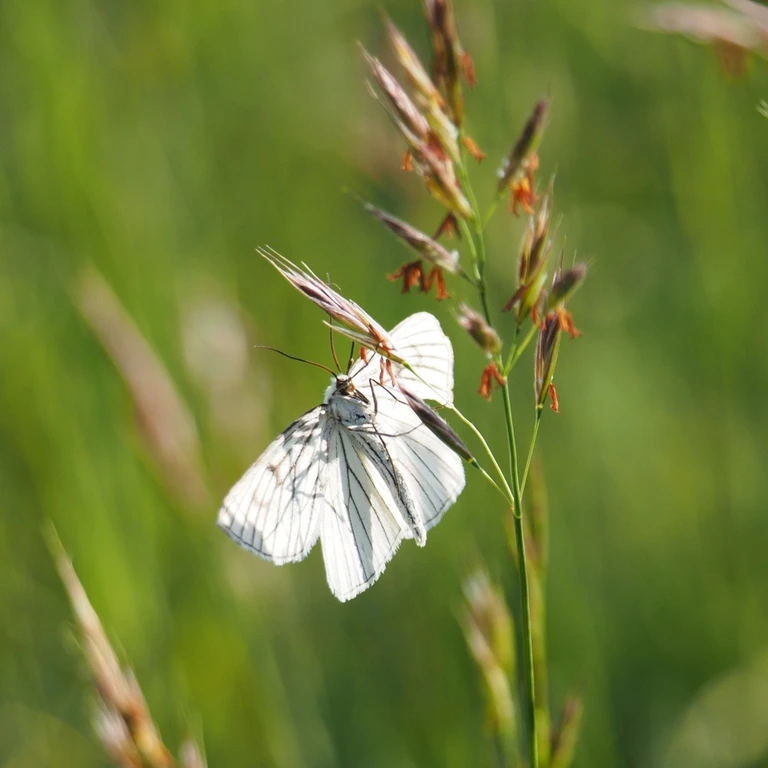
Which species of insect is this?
Siona lineata
